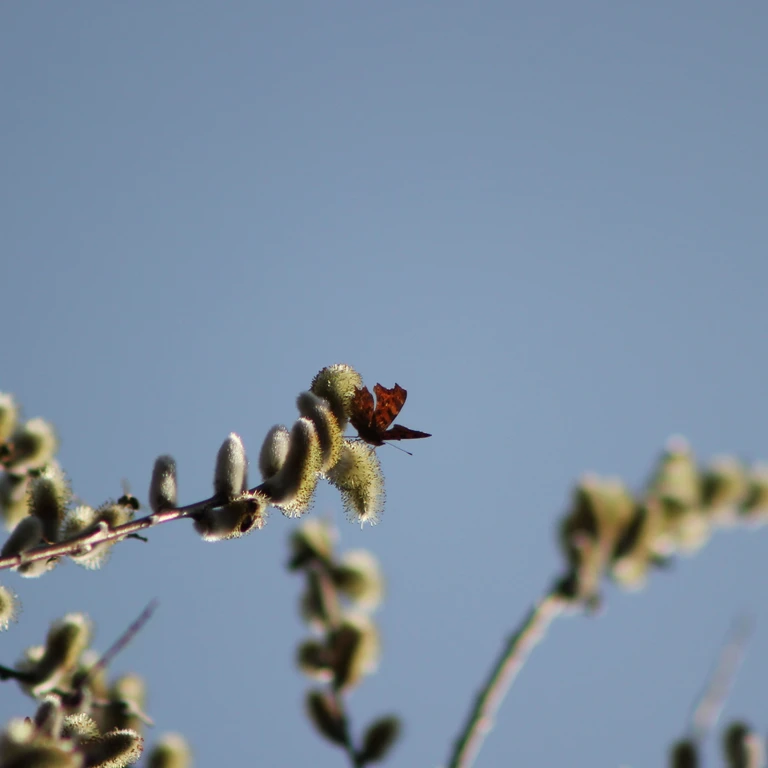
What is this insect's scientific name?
Polygonia c-album
